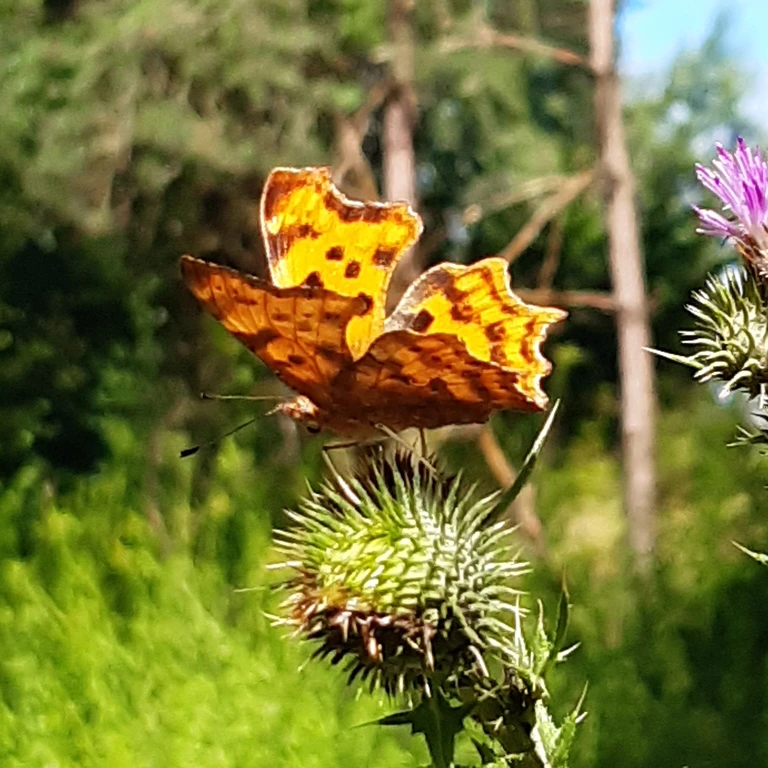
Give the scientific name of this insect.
Polygonia c-album
